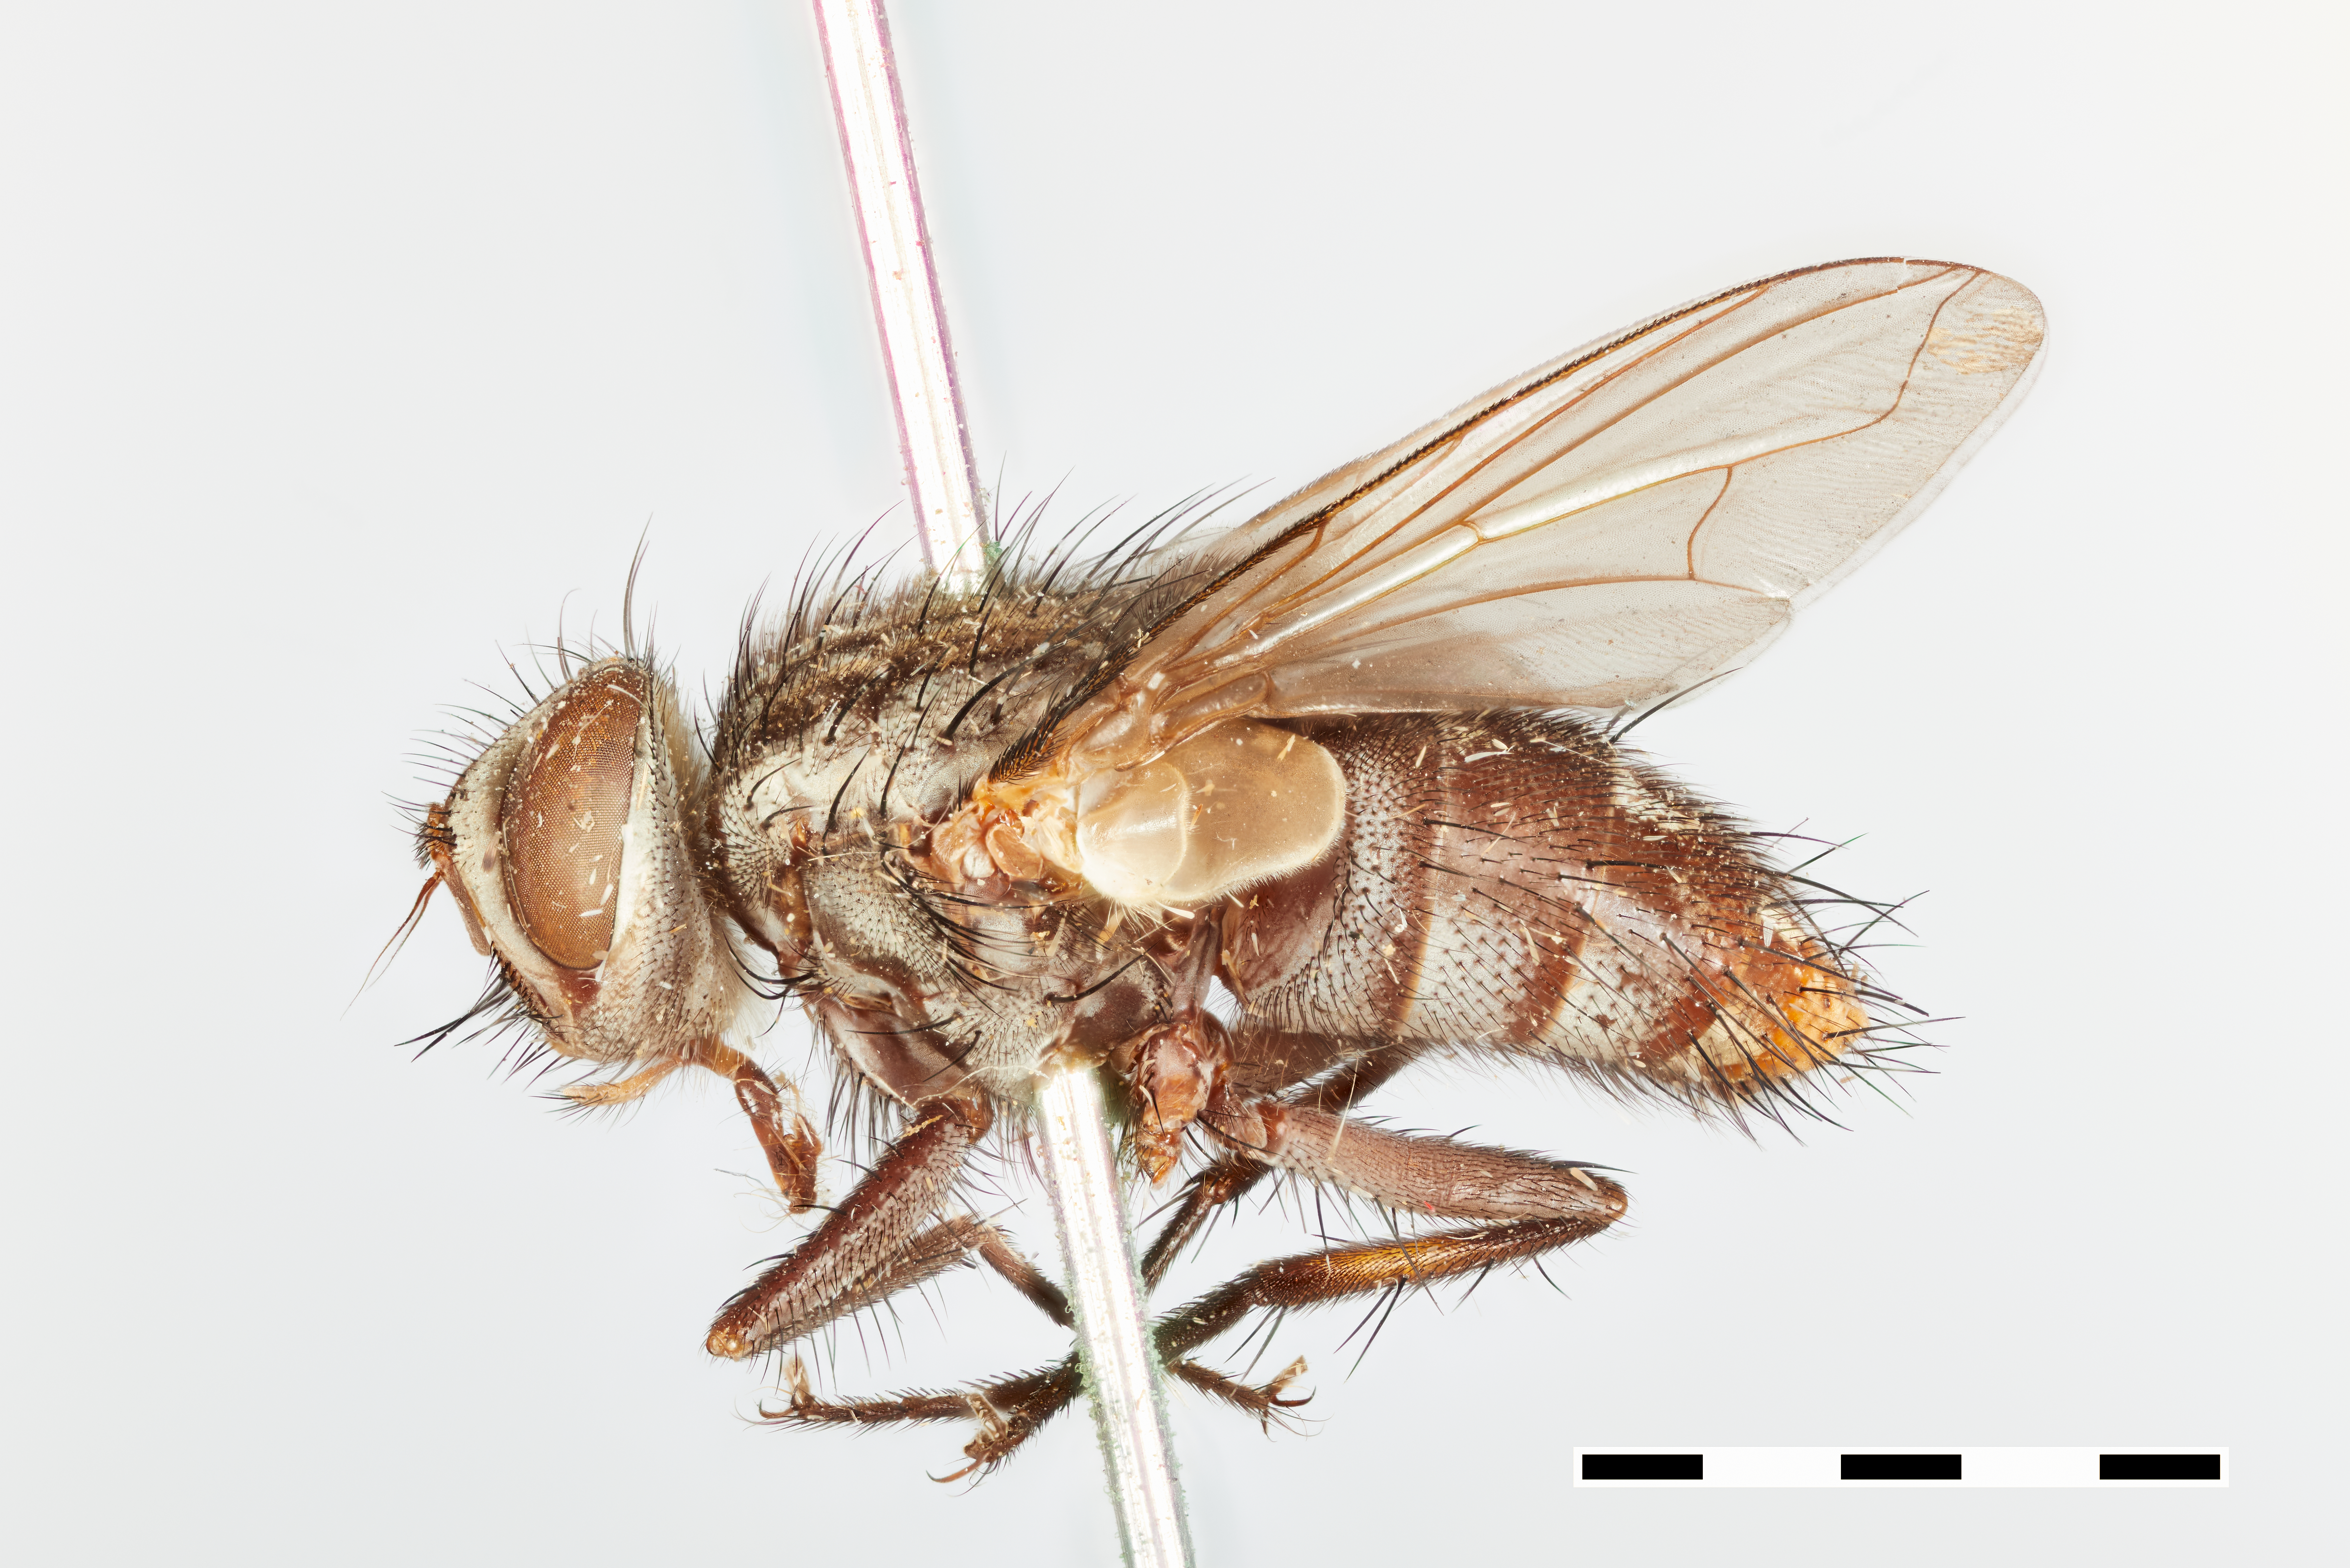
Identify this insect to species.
Masiphya aurigera
